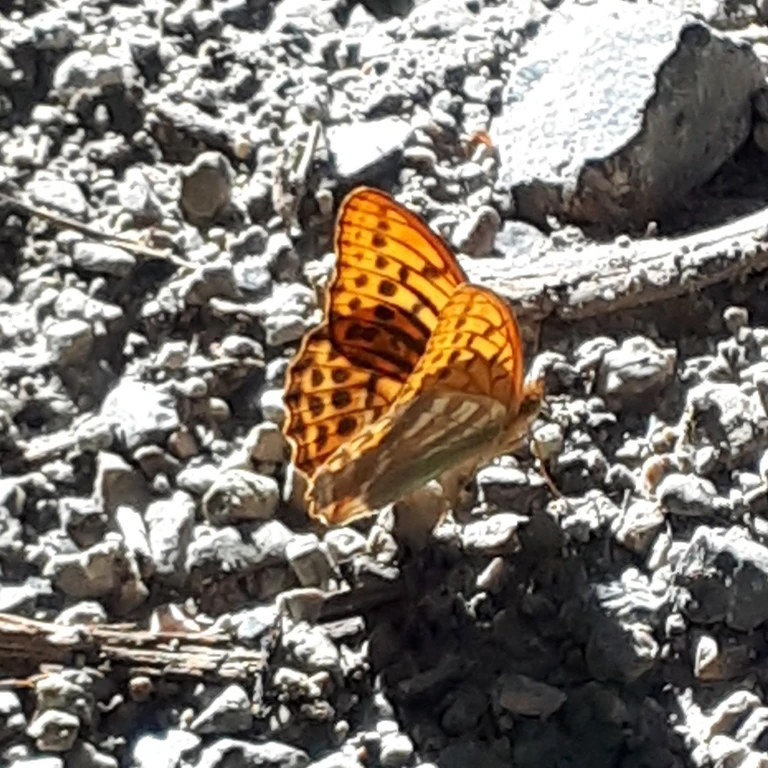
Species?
Argynnis paphia
